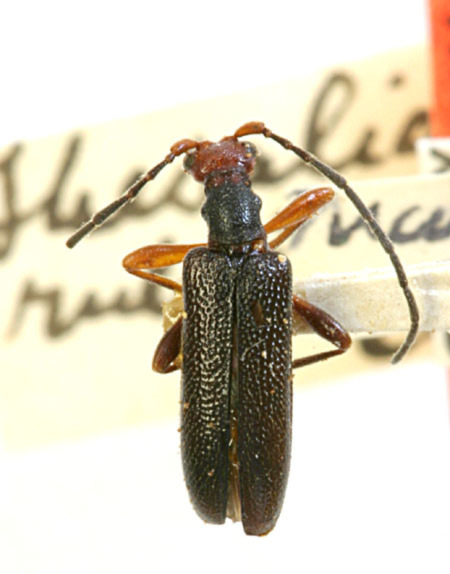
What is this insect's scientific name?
Thesalia rubriceps (also Pidonia gnathoides)
